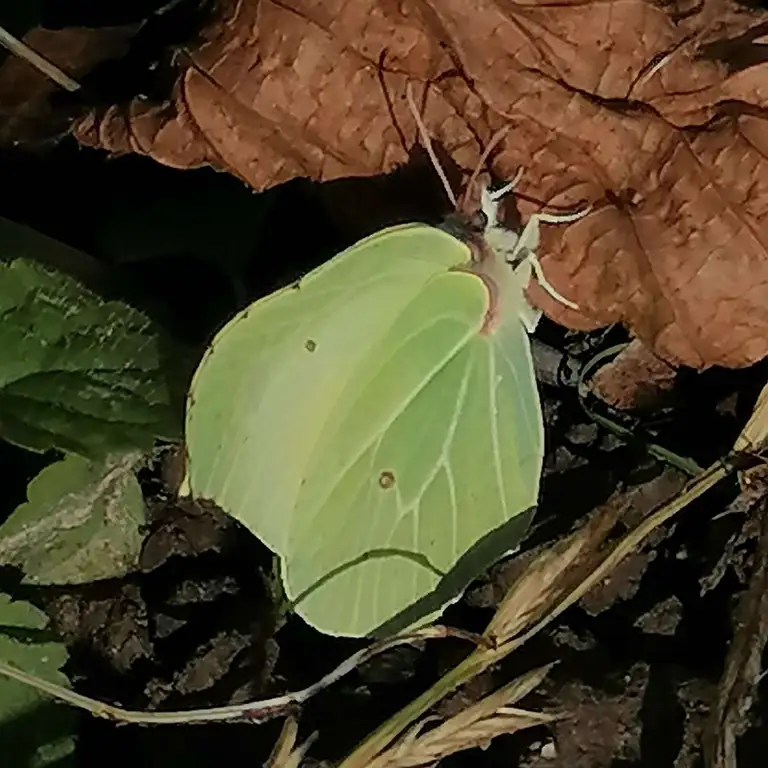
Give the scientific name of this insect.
Gonepteryx rhamni
